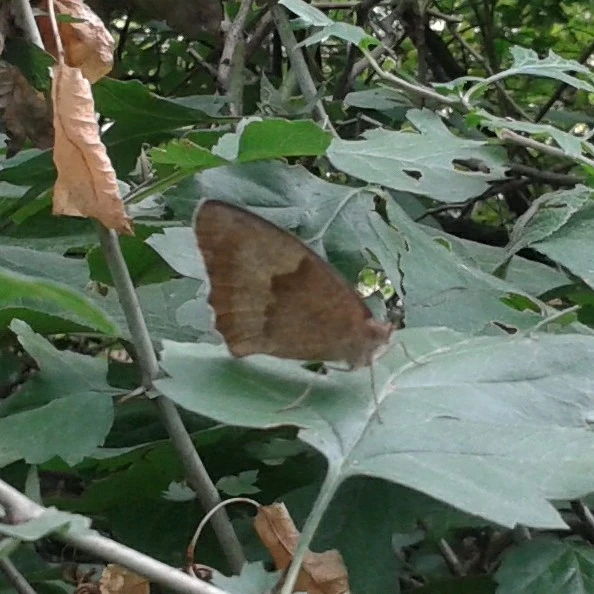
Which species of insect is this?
Maniola jurtina
